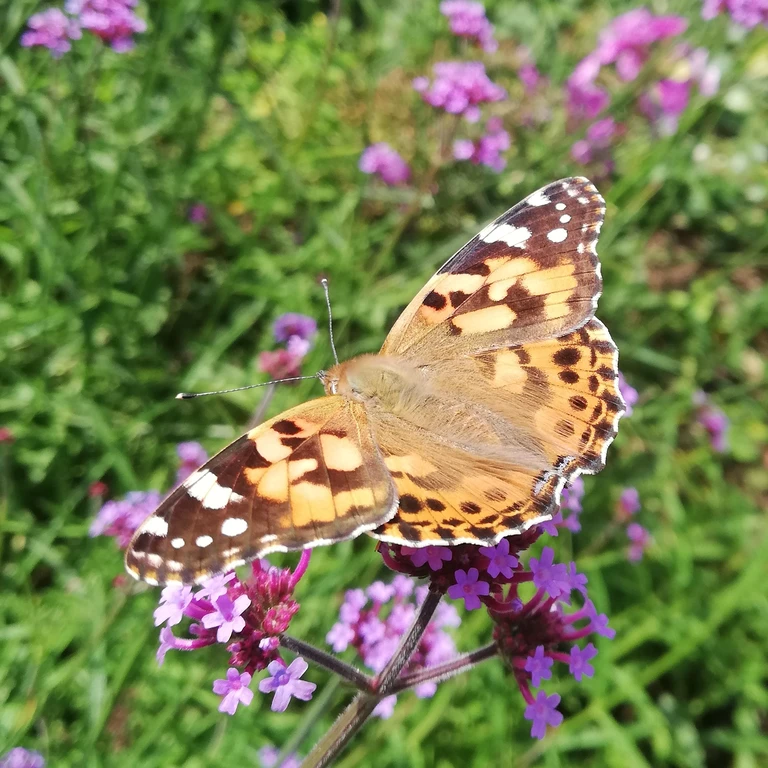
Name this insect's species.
Vanessa cardui
